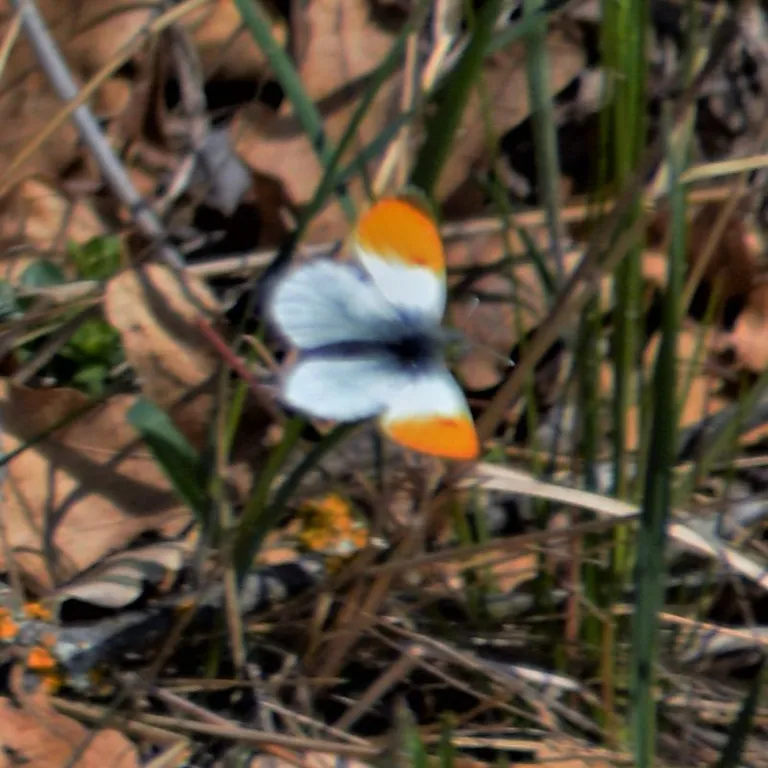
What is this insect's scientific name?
Anthocharis cardamines
